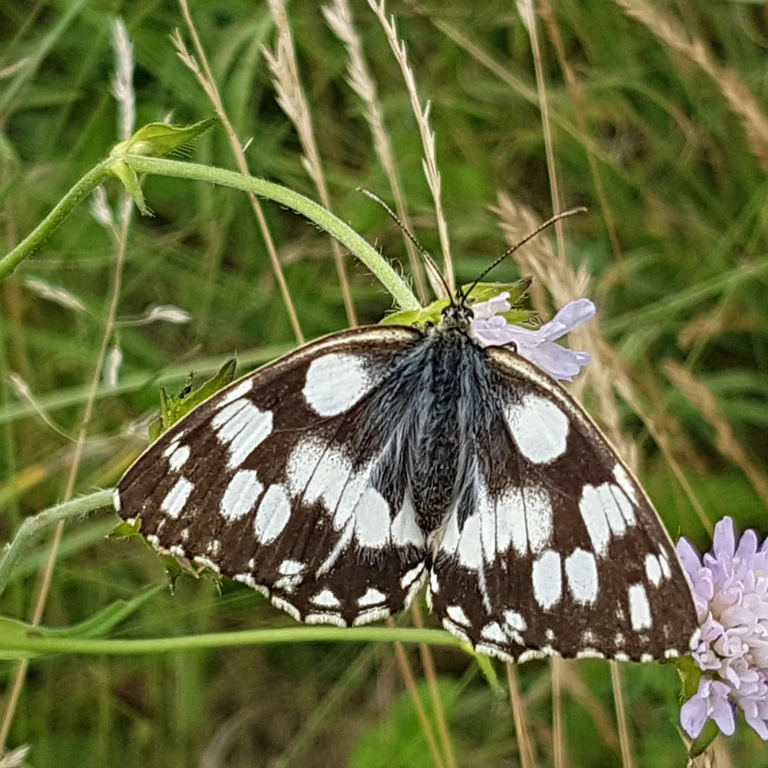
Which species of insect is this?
Melanargia galathea
